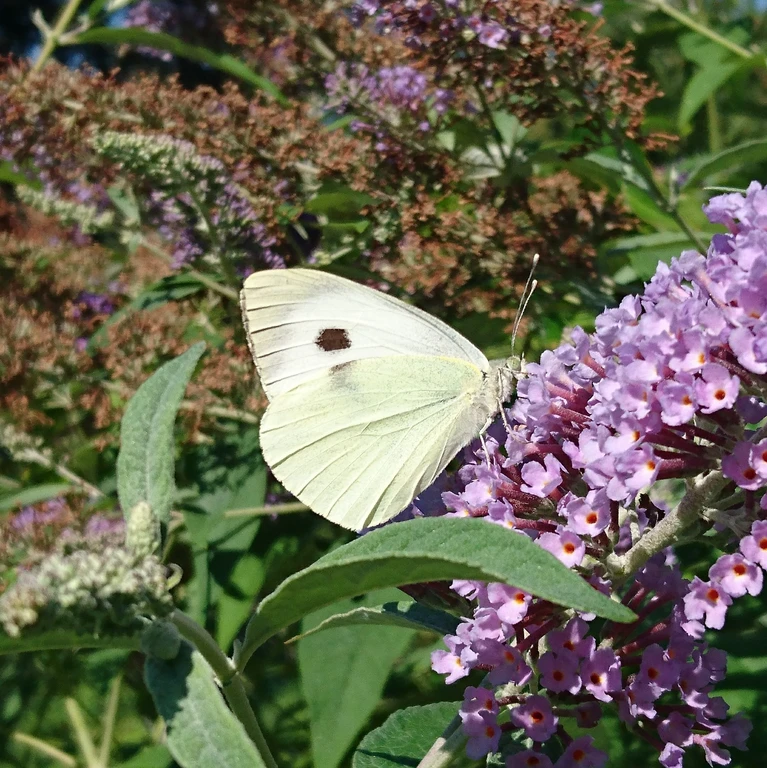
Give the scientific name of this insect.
Pieris brassicae
